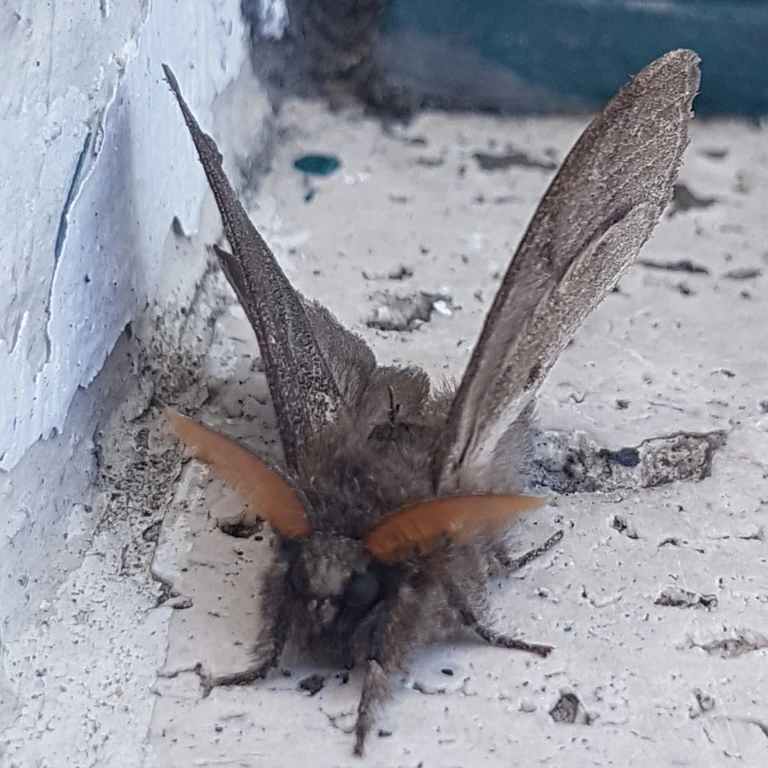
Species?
Calliteara pudibunda
